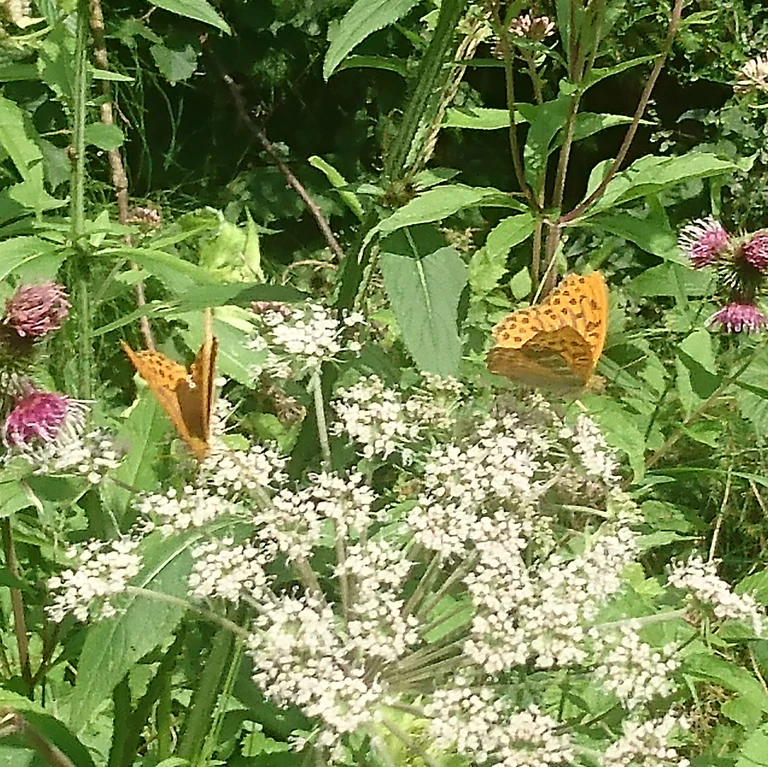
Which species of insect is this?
Argynnis paphia
